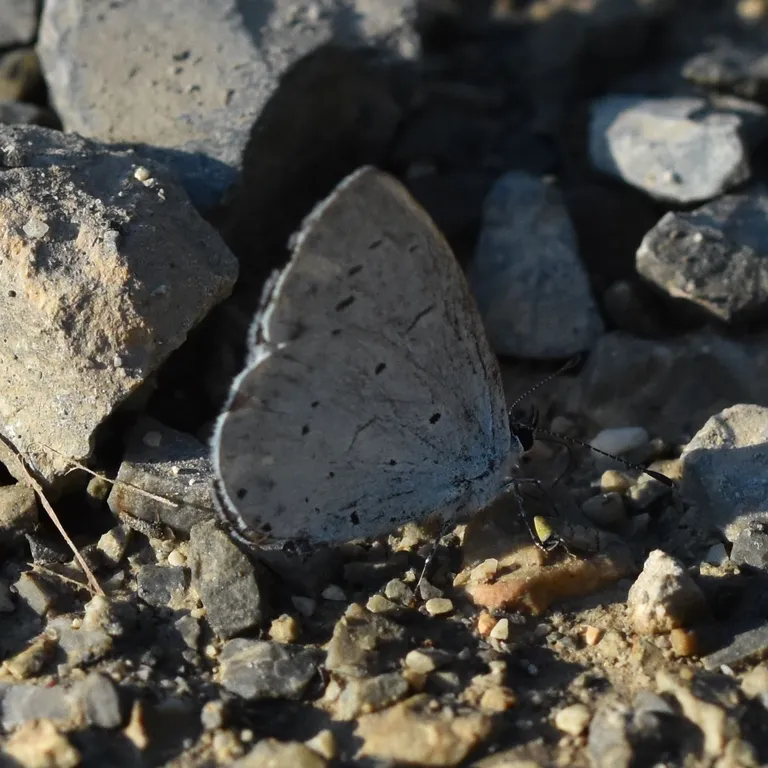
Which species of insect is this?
Celastrina argiolus
